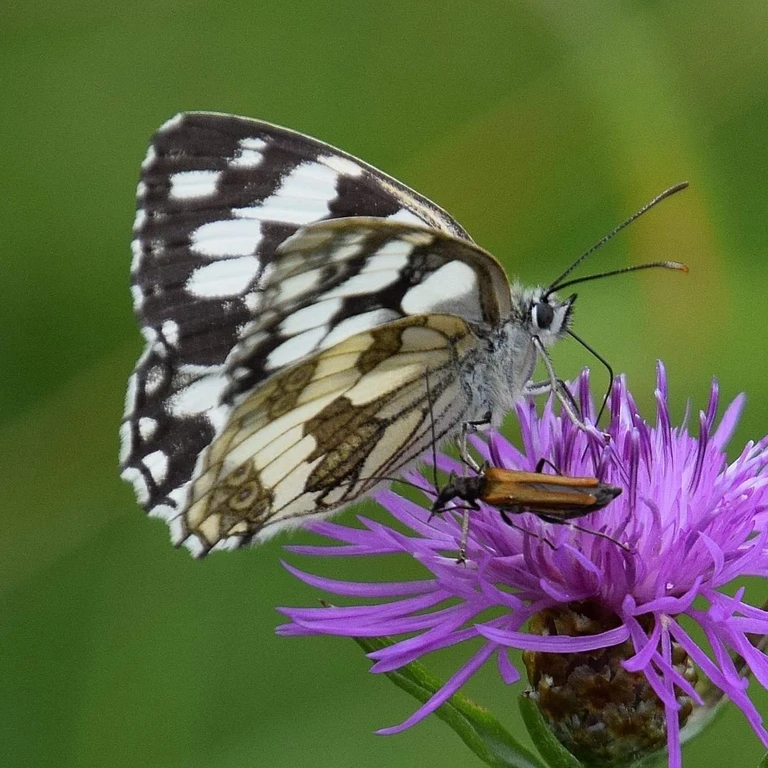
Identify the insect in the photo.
Melanargia galathea
